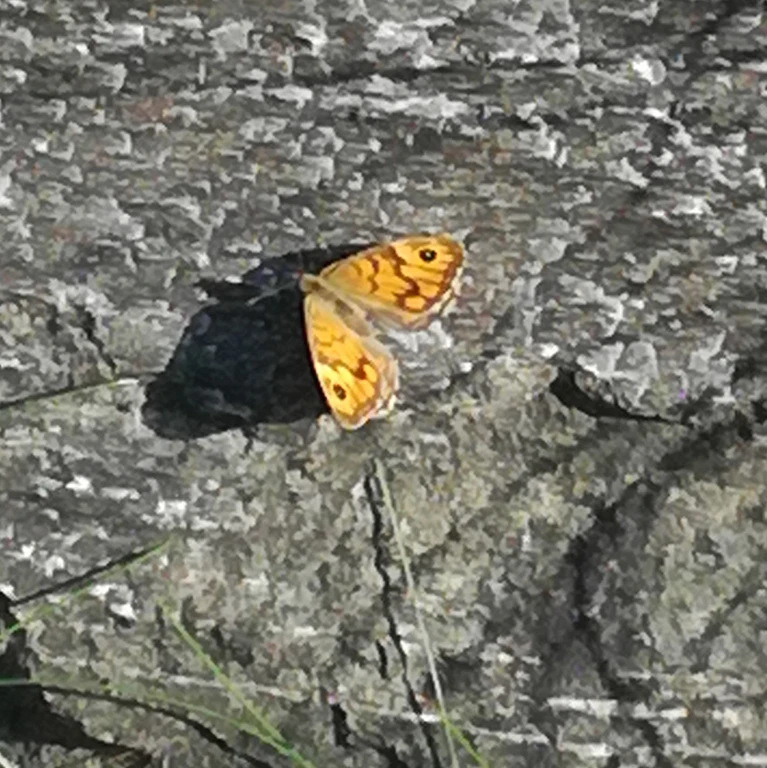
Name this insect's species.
Lasiommata megera (also Pararge megera)
